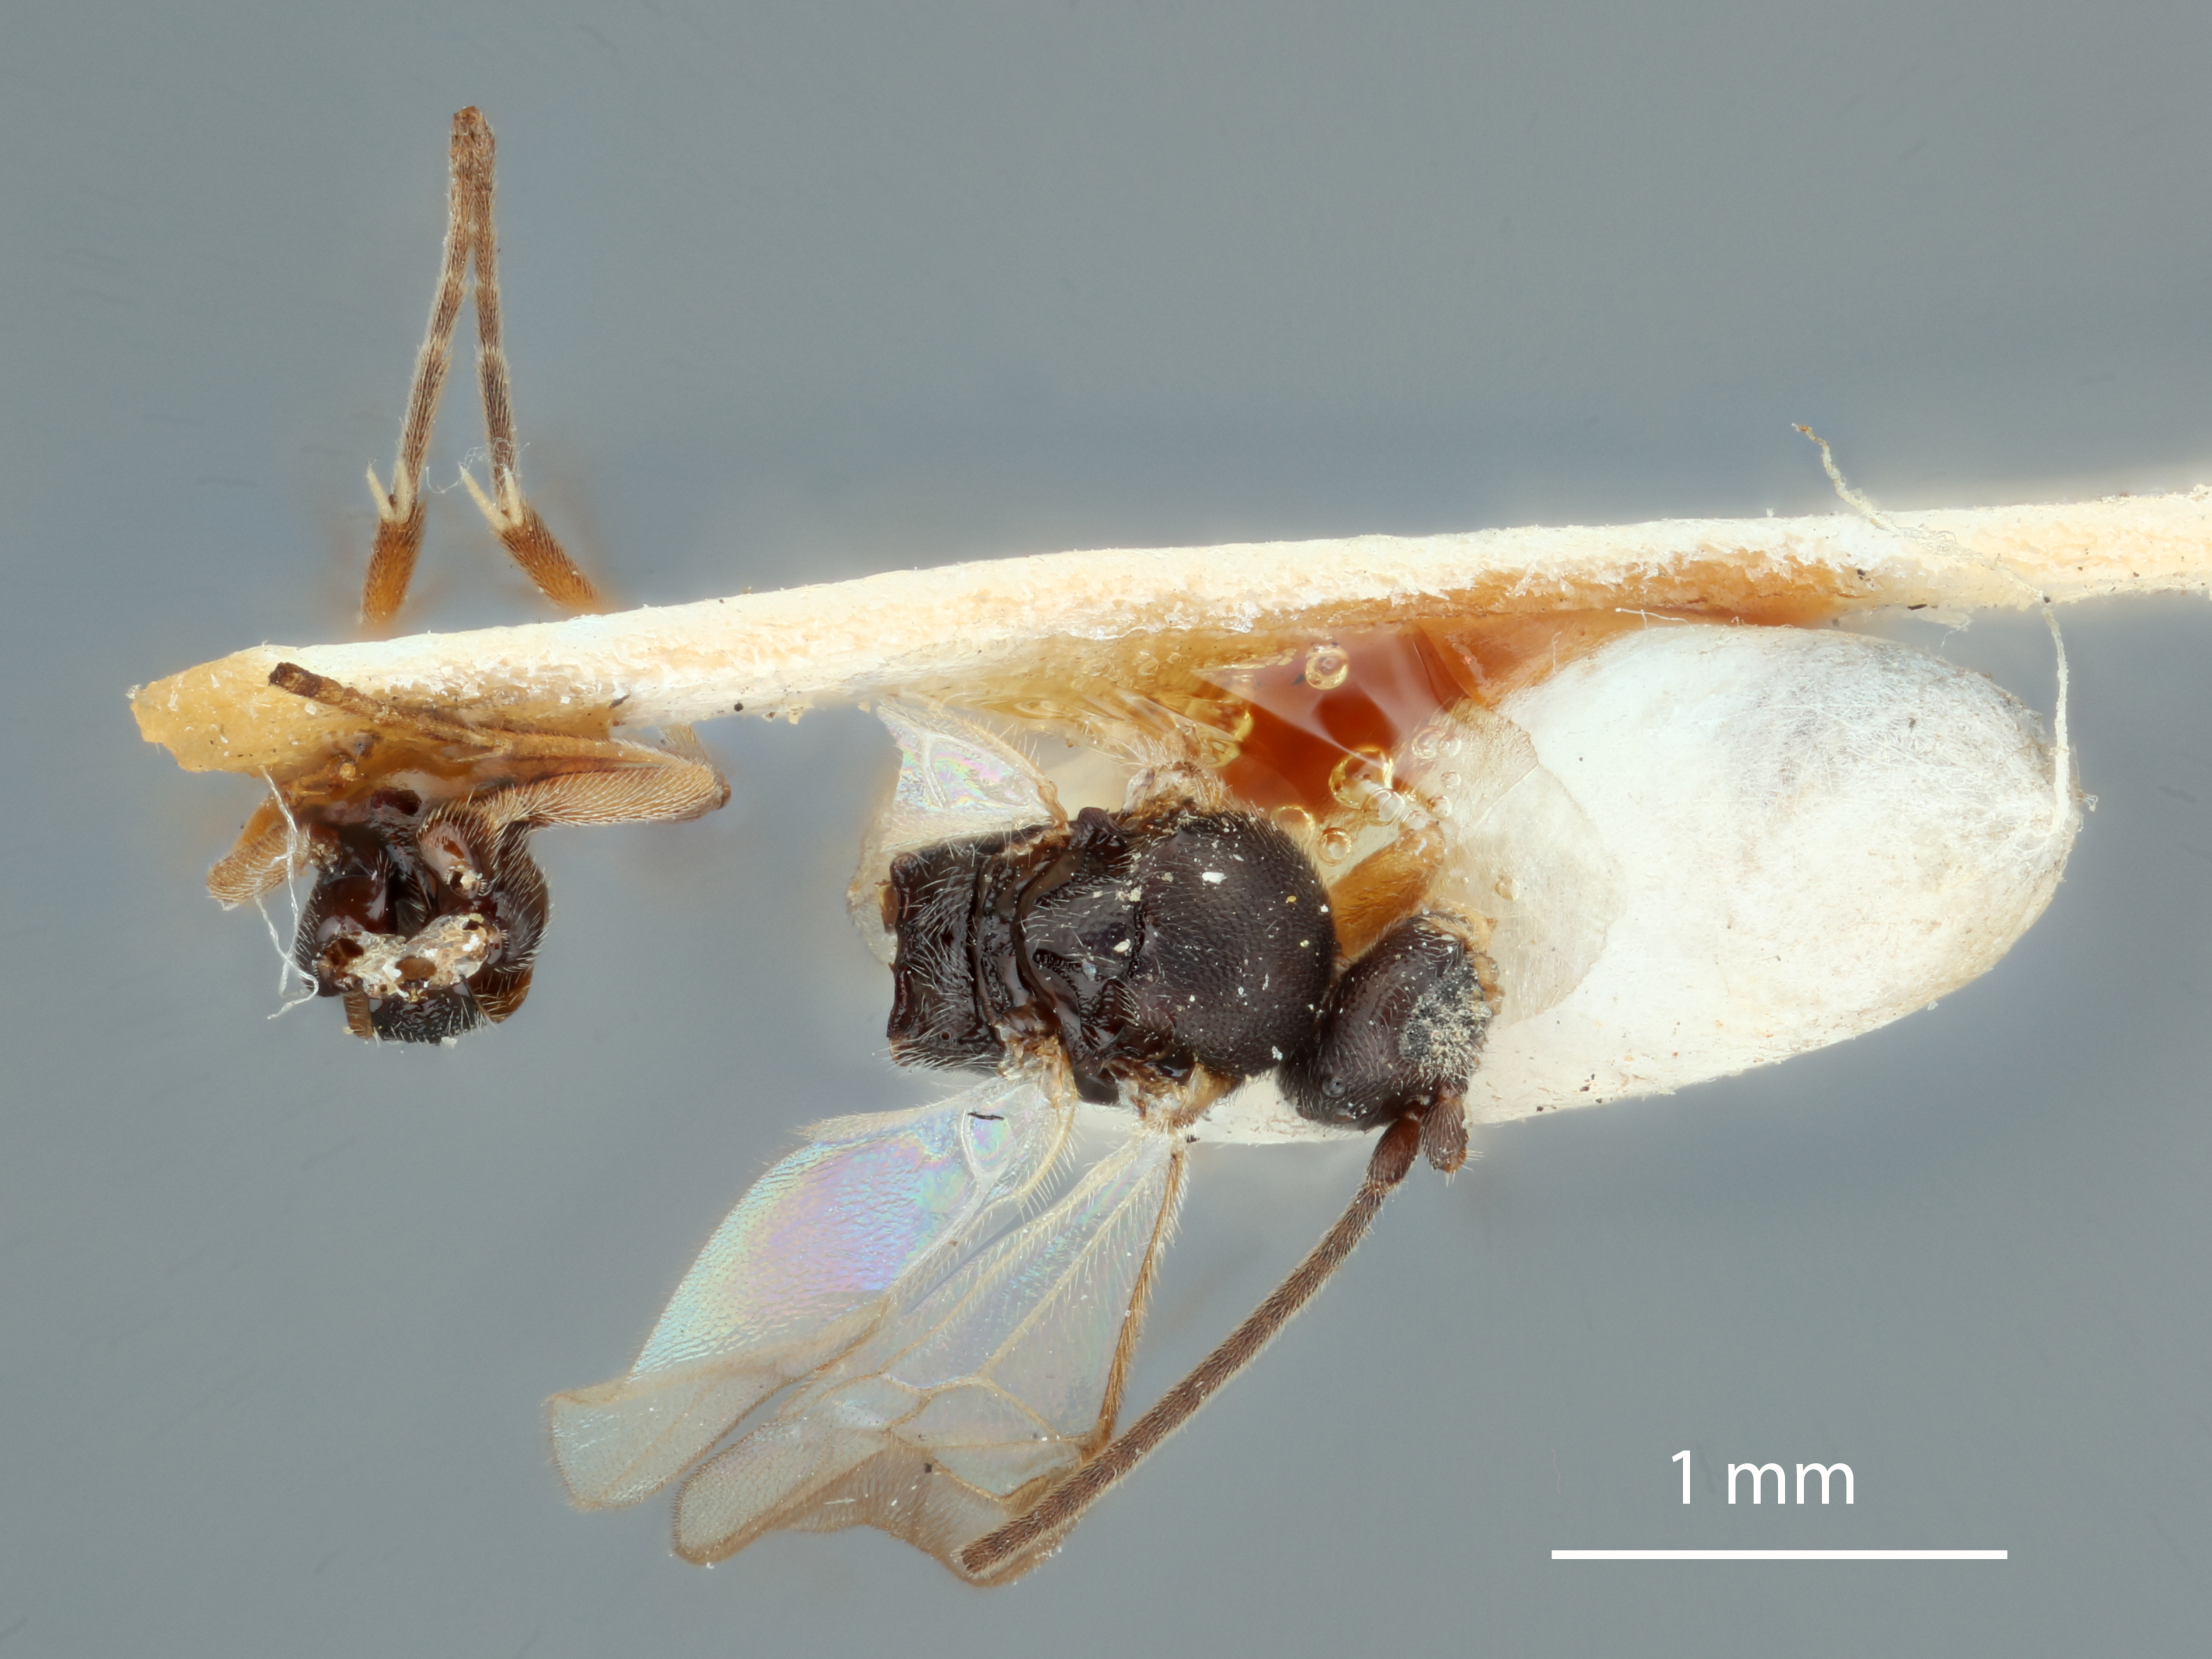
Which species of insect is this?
Protapanteles tortricis
